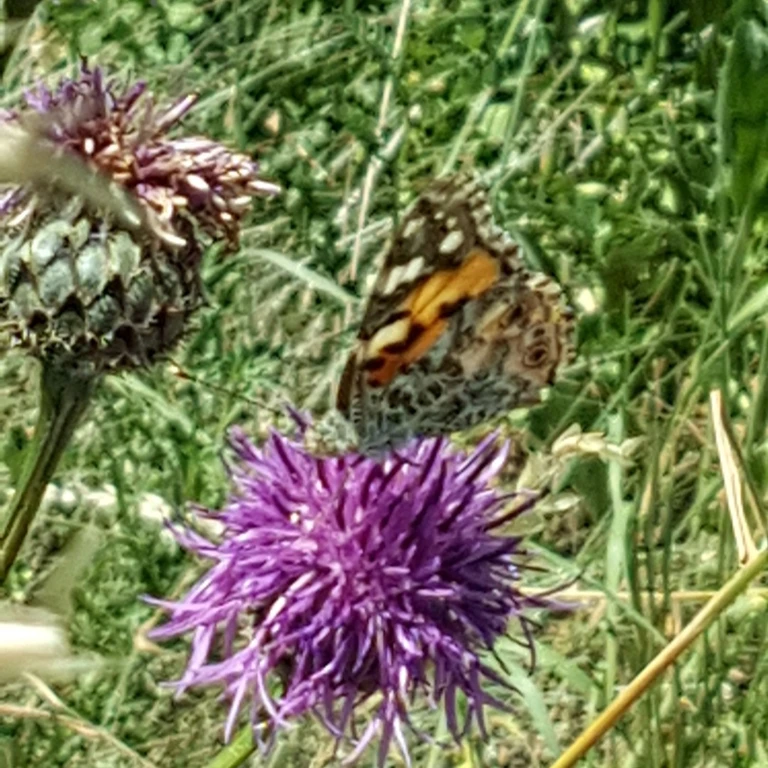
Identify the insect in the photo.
Vanessa cardui
